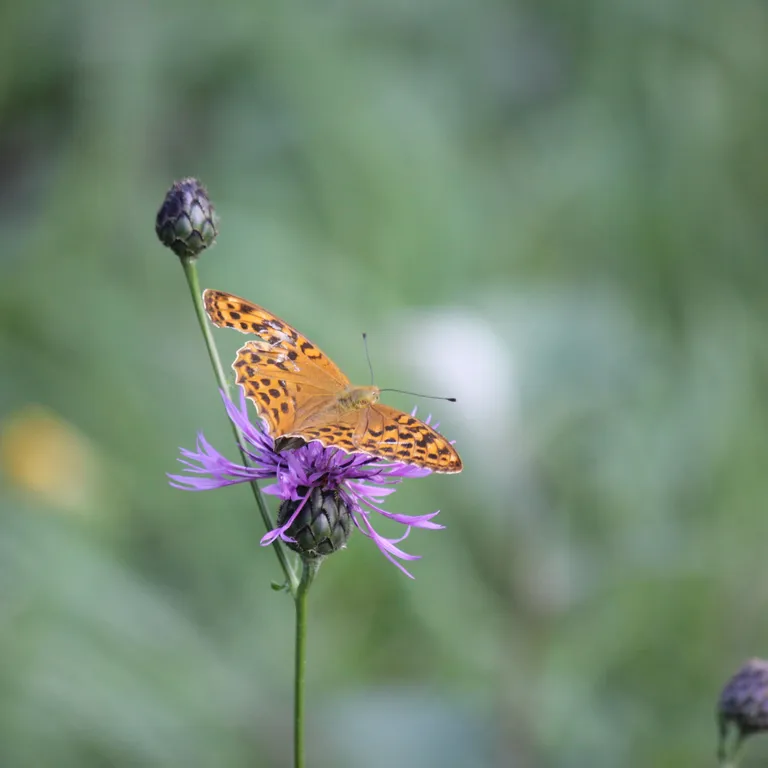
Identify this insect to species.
Argynnis paphia
